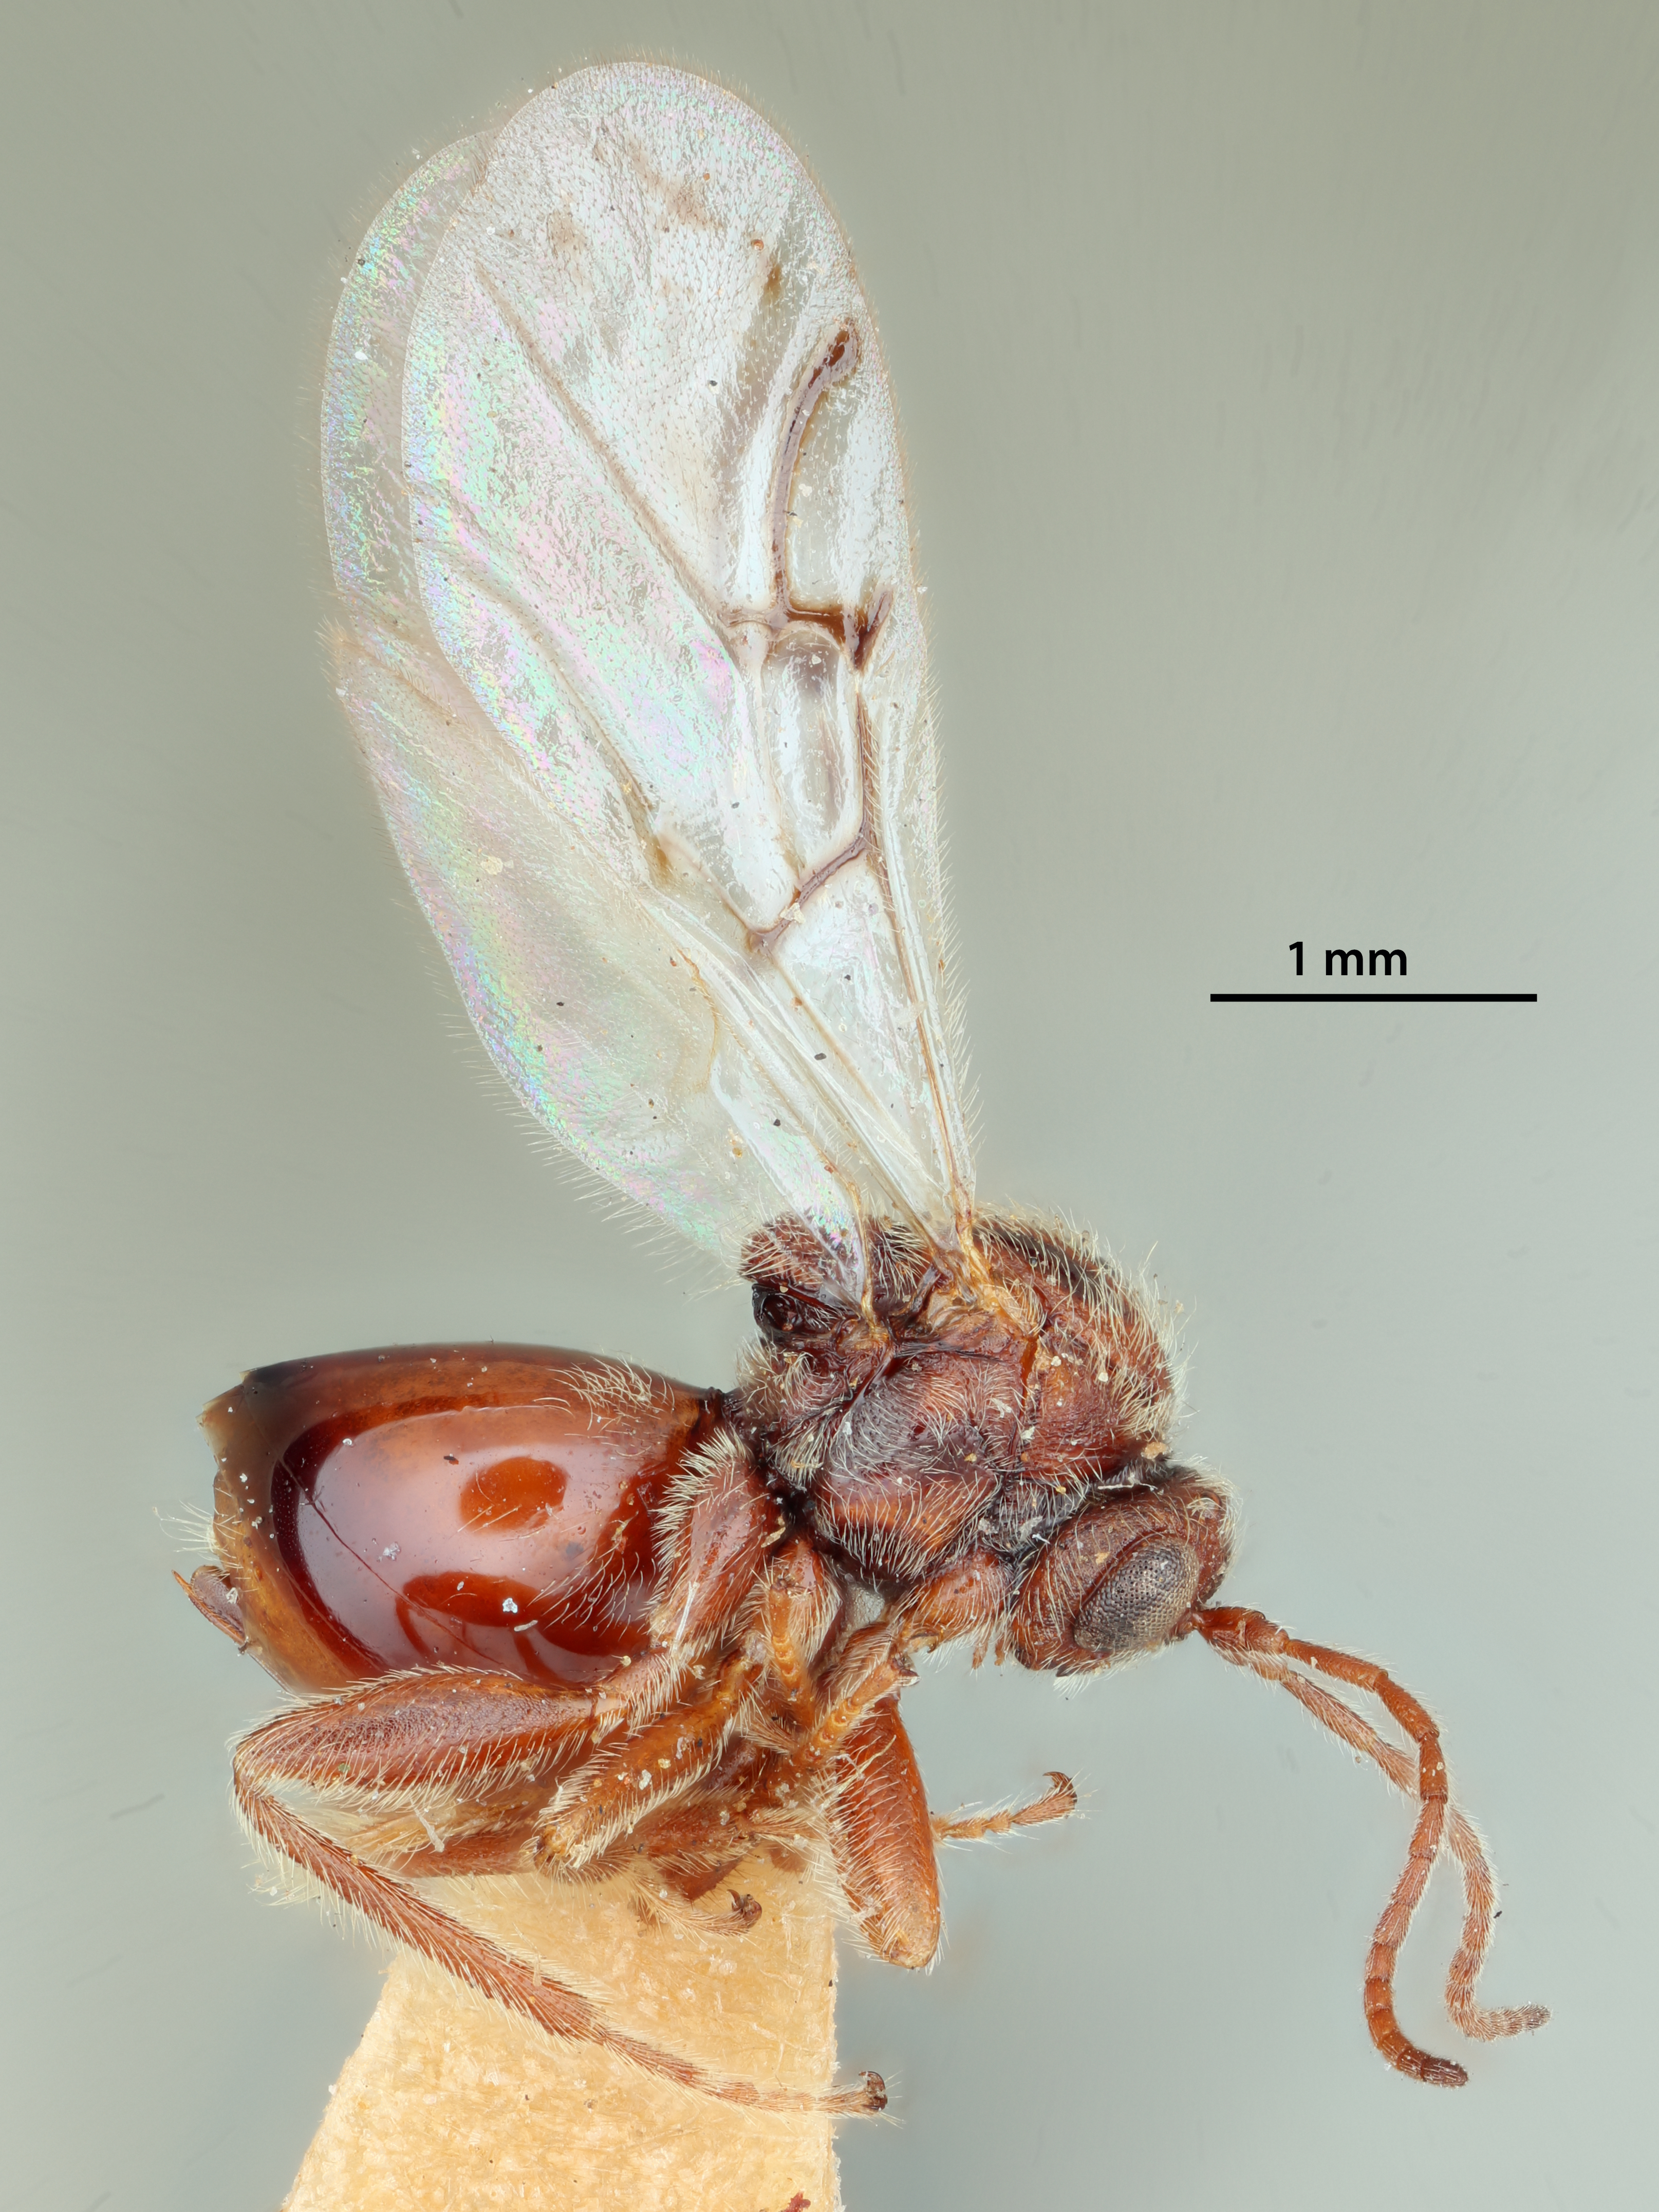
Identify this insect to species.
Diplolepis cava
